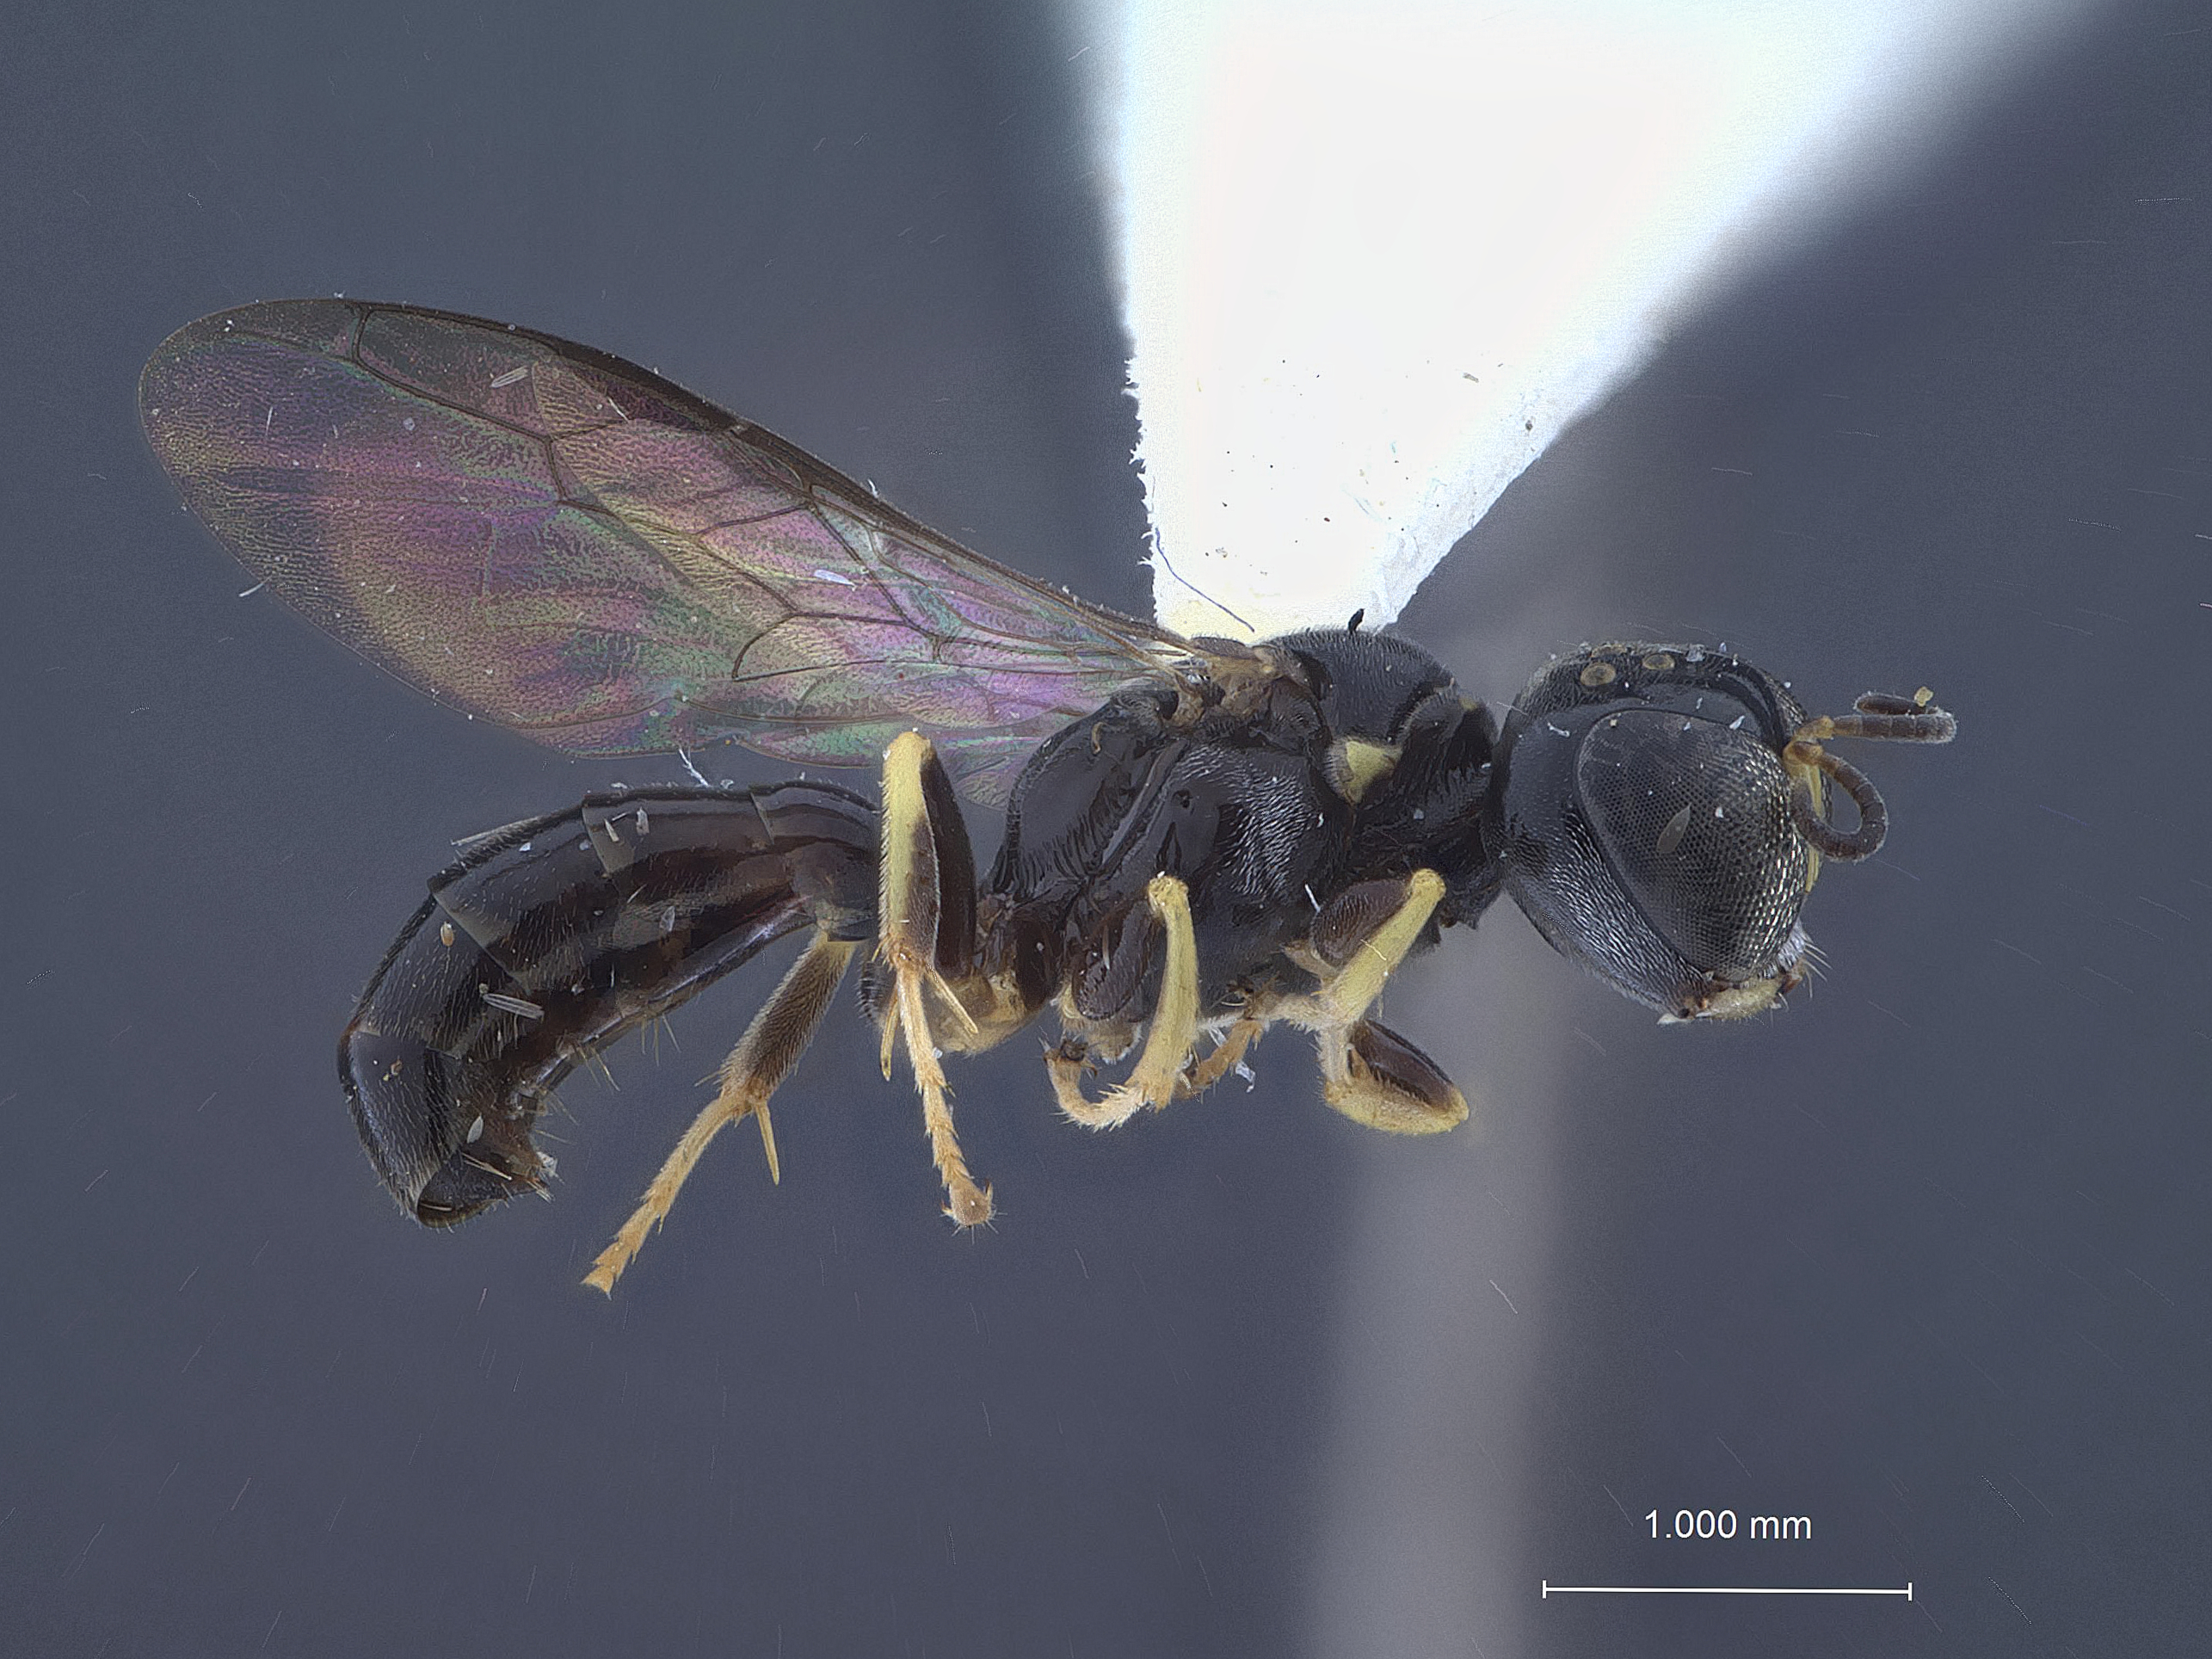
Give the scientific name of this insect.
Crossocerus mukalanae
